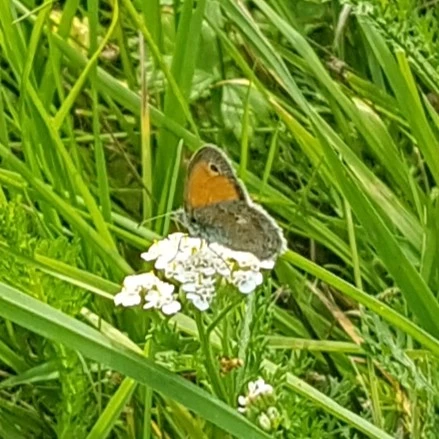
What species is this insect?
Coenonympha pamphilus
